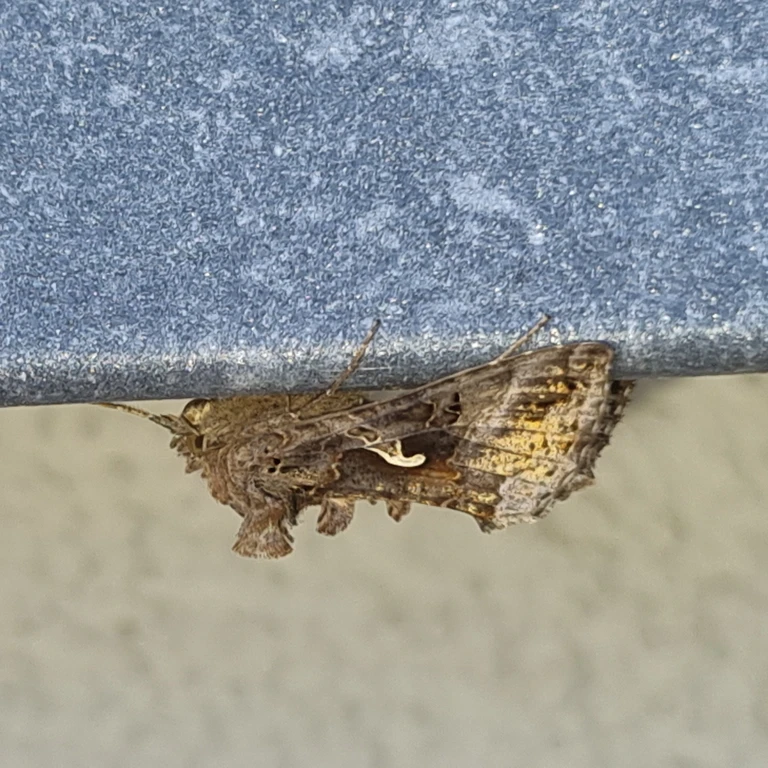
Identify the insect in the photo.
Autographa gamma
